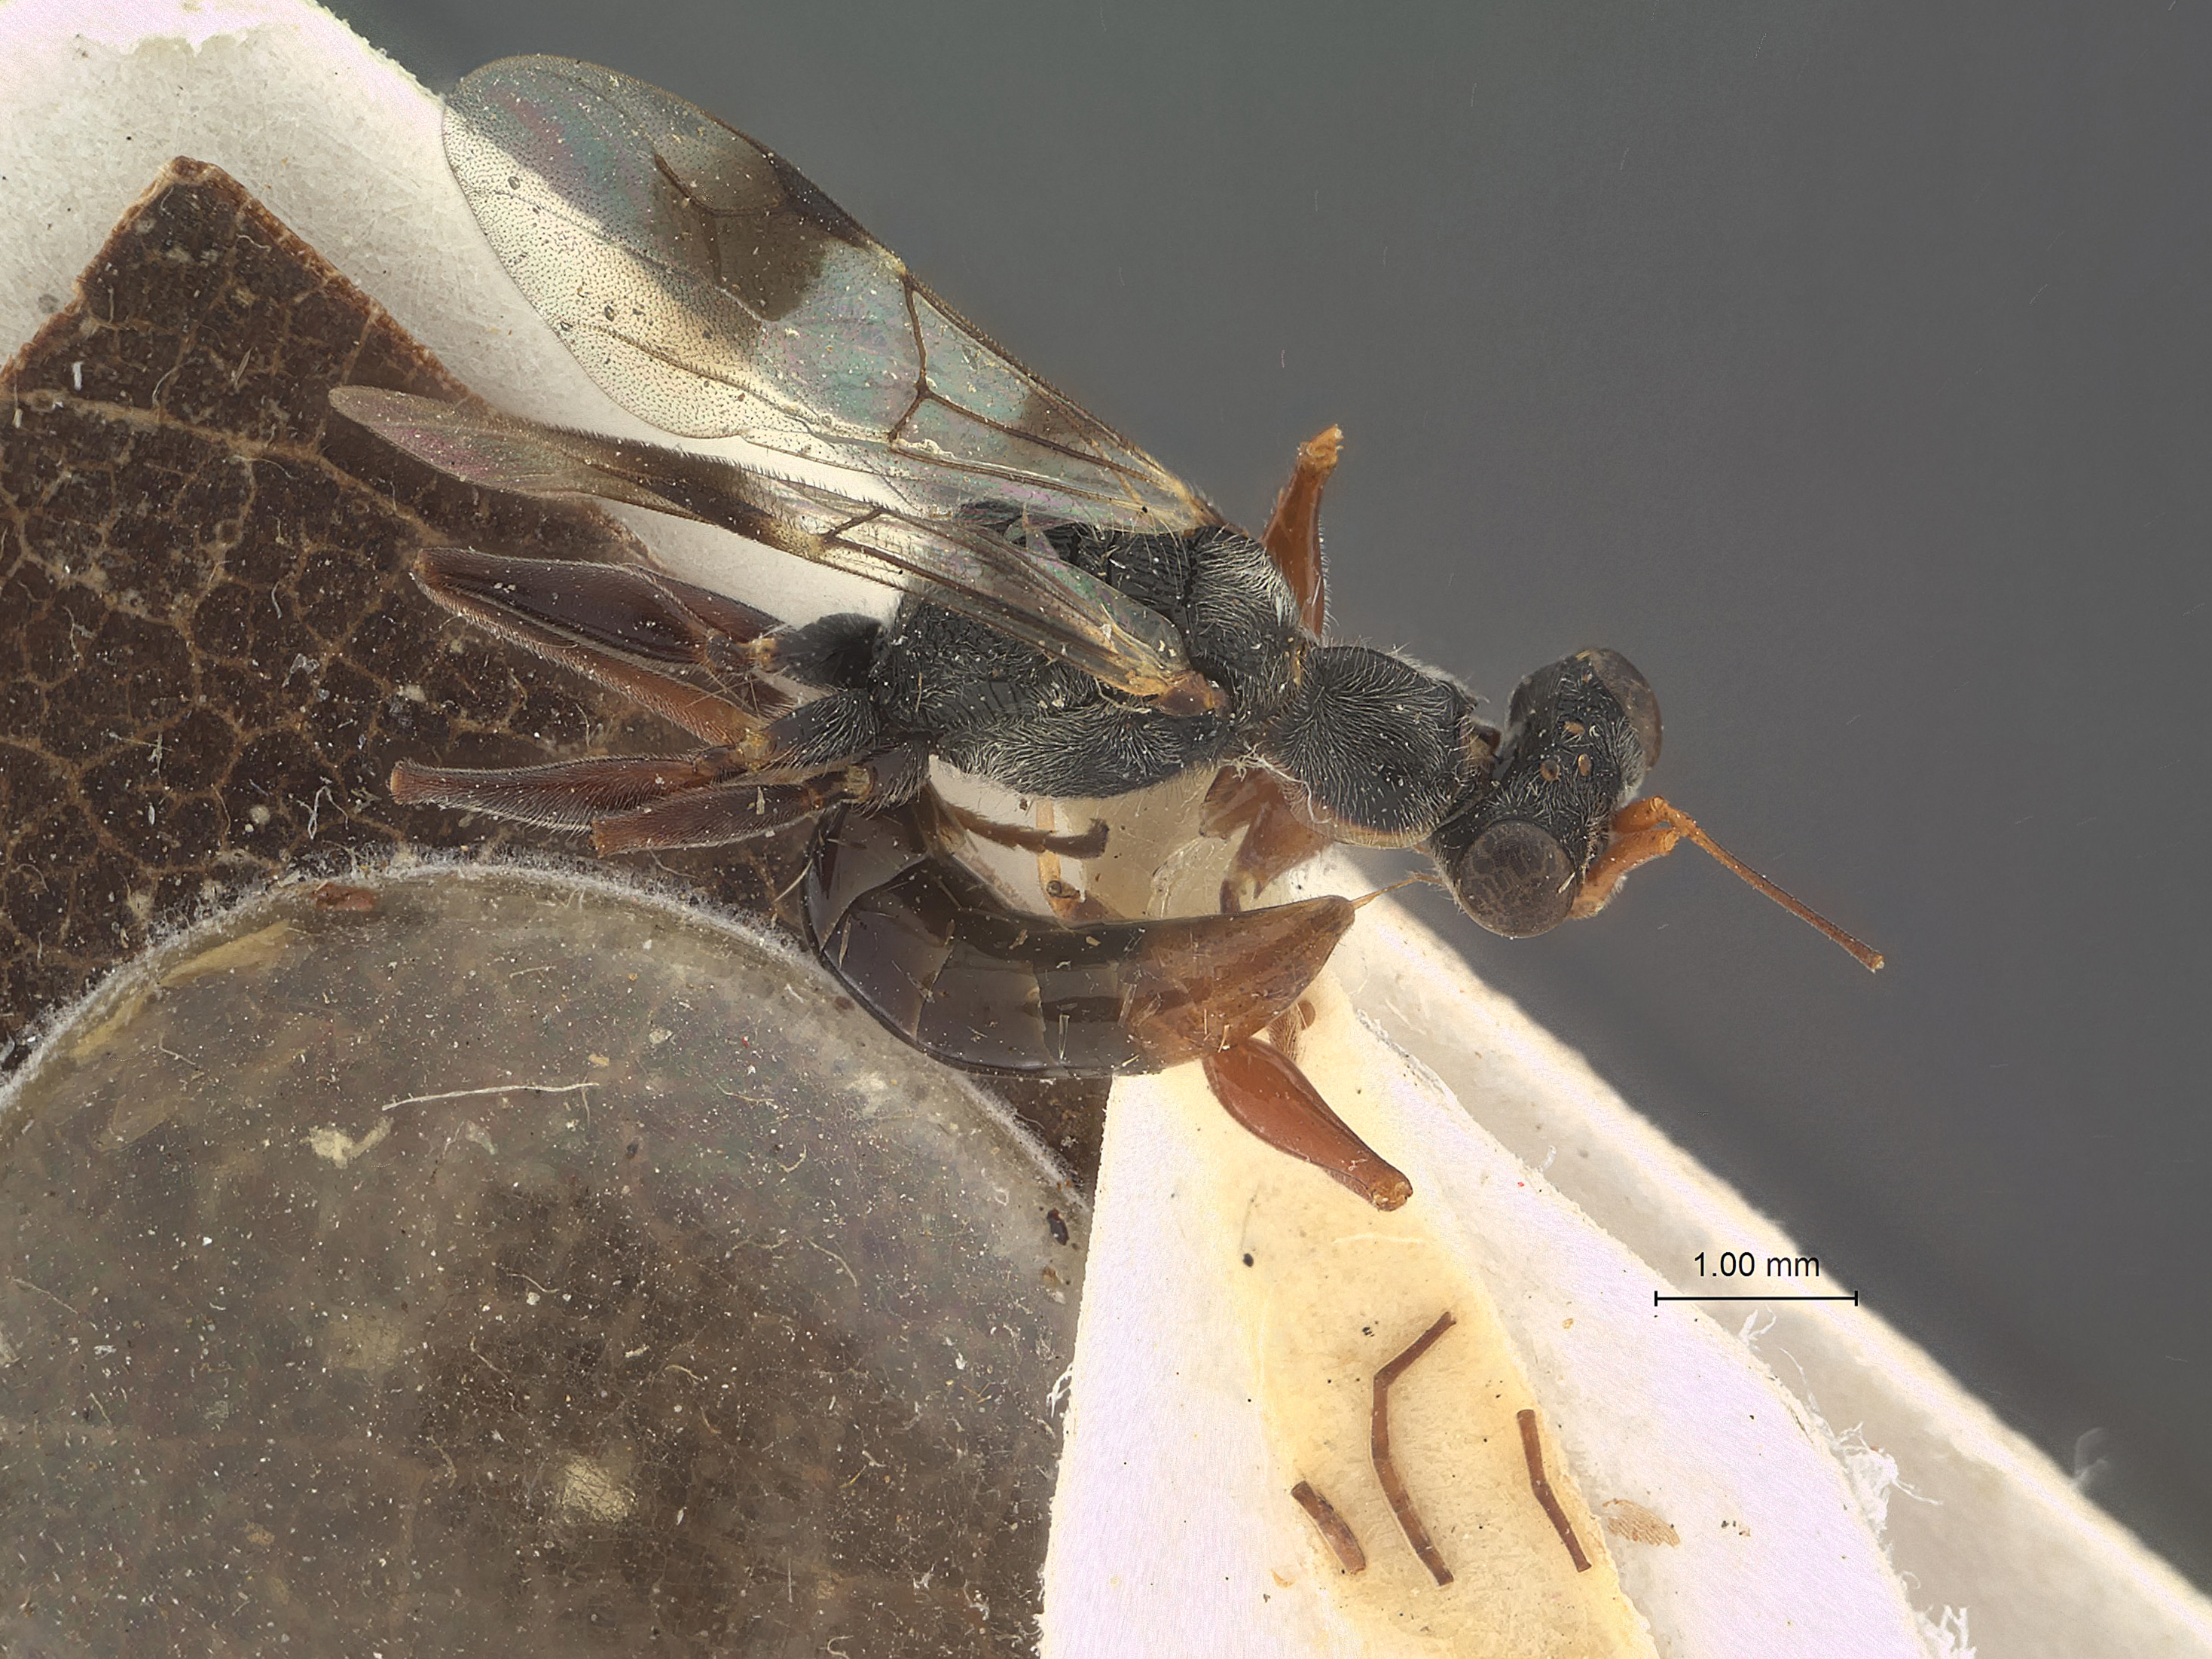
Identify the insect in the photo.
Mesodryinus ruficauda
